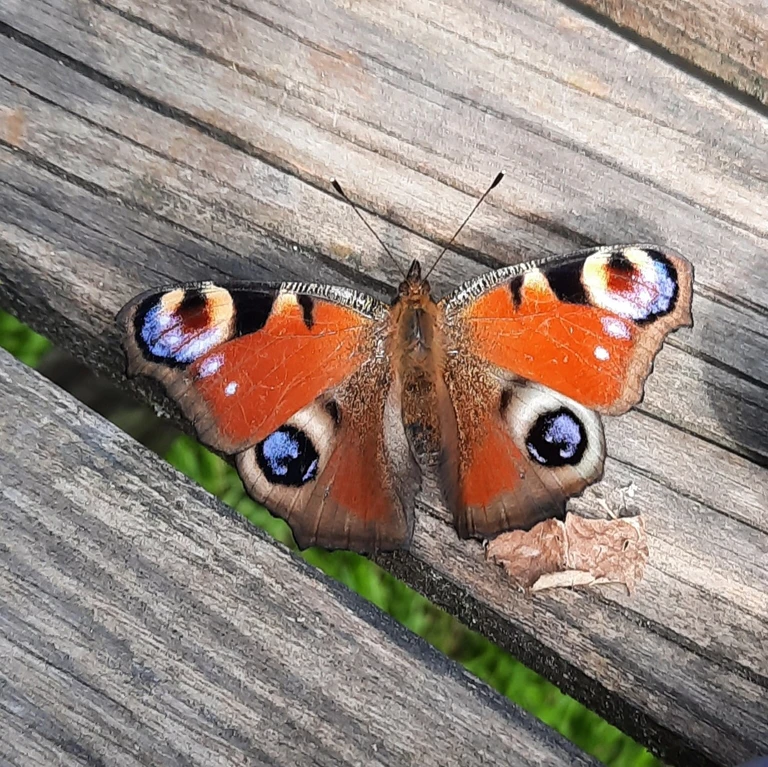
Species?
Aglais io
